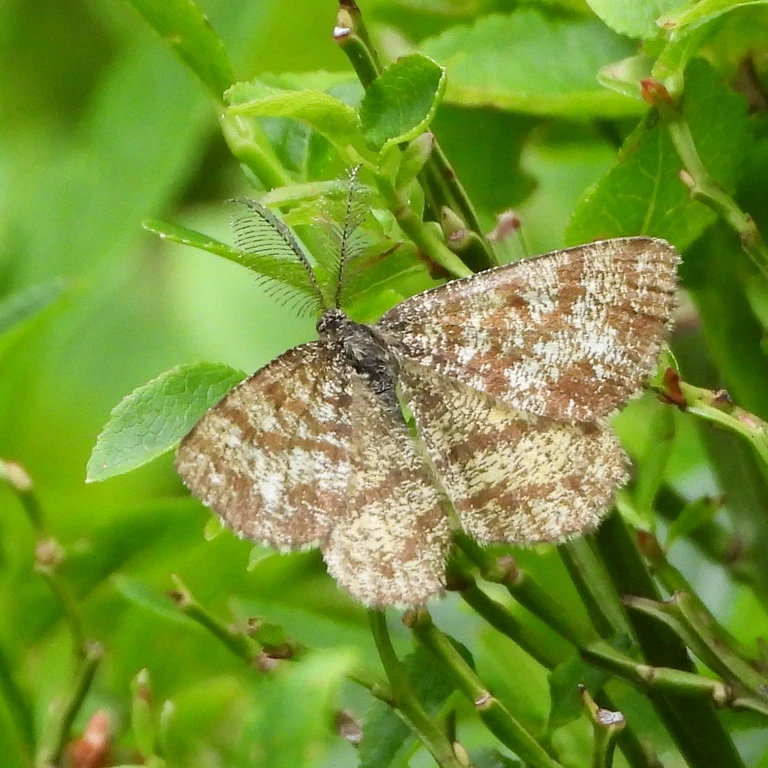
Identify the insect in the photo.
Ematurga atomaria
